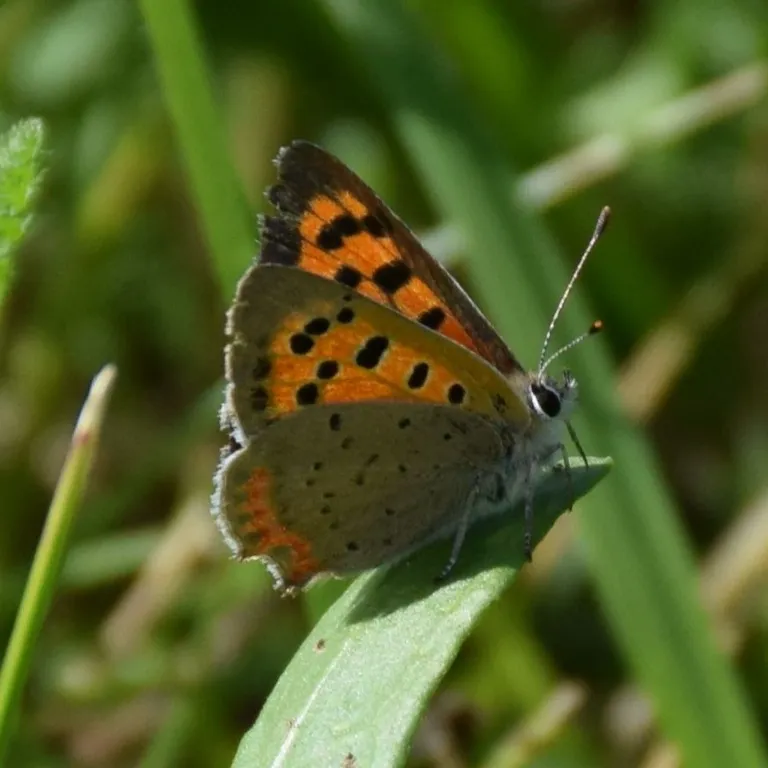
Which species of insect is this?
Lycaena phlaeas
